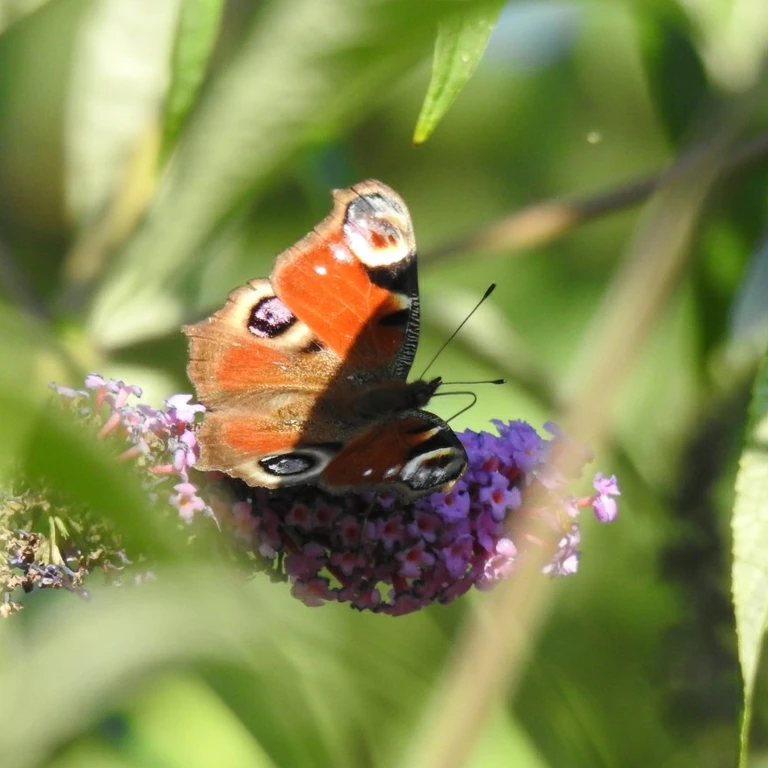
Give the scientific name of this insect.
Aglais io
